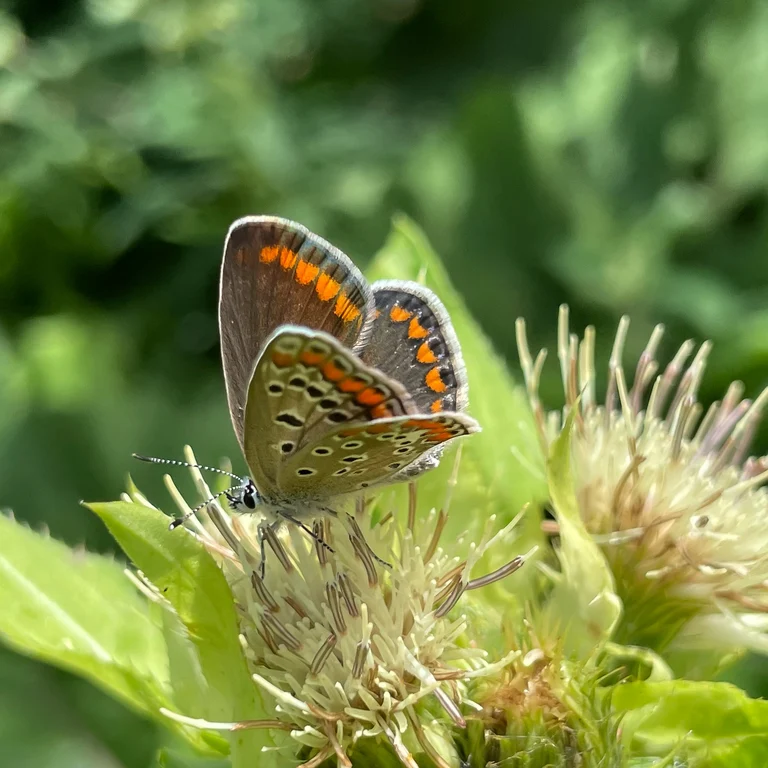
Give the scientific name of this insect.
Polyommatus icarus
